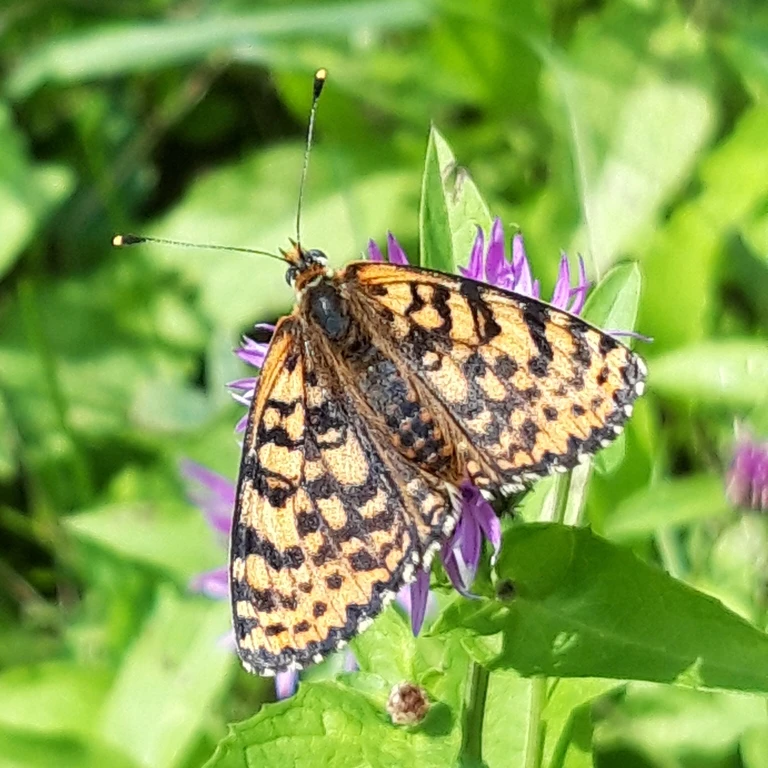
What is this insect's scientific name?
Melitaea didyma
